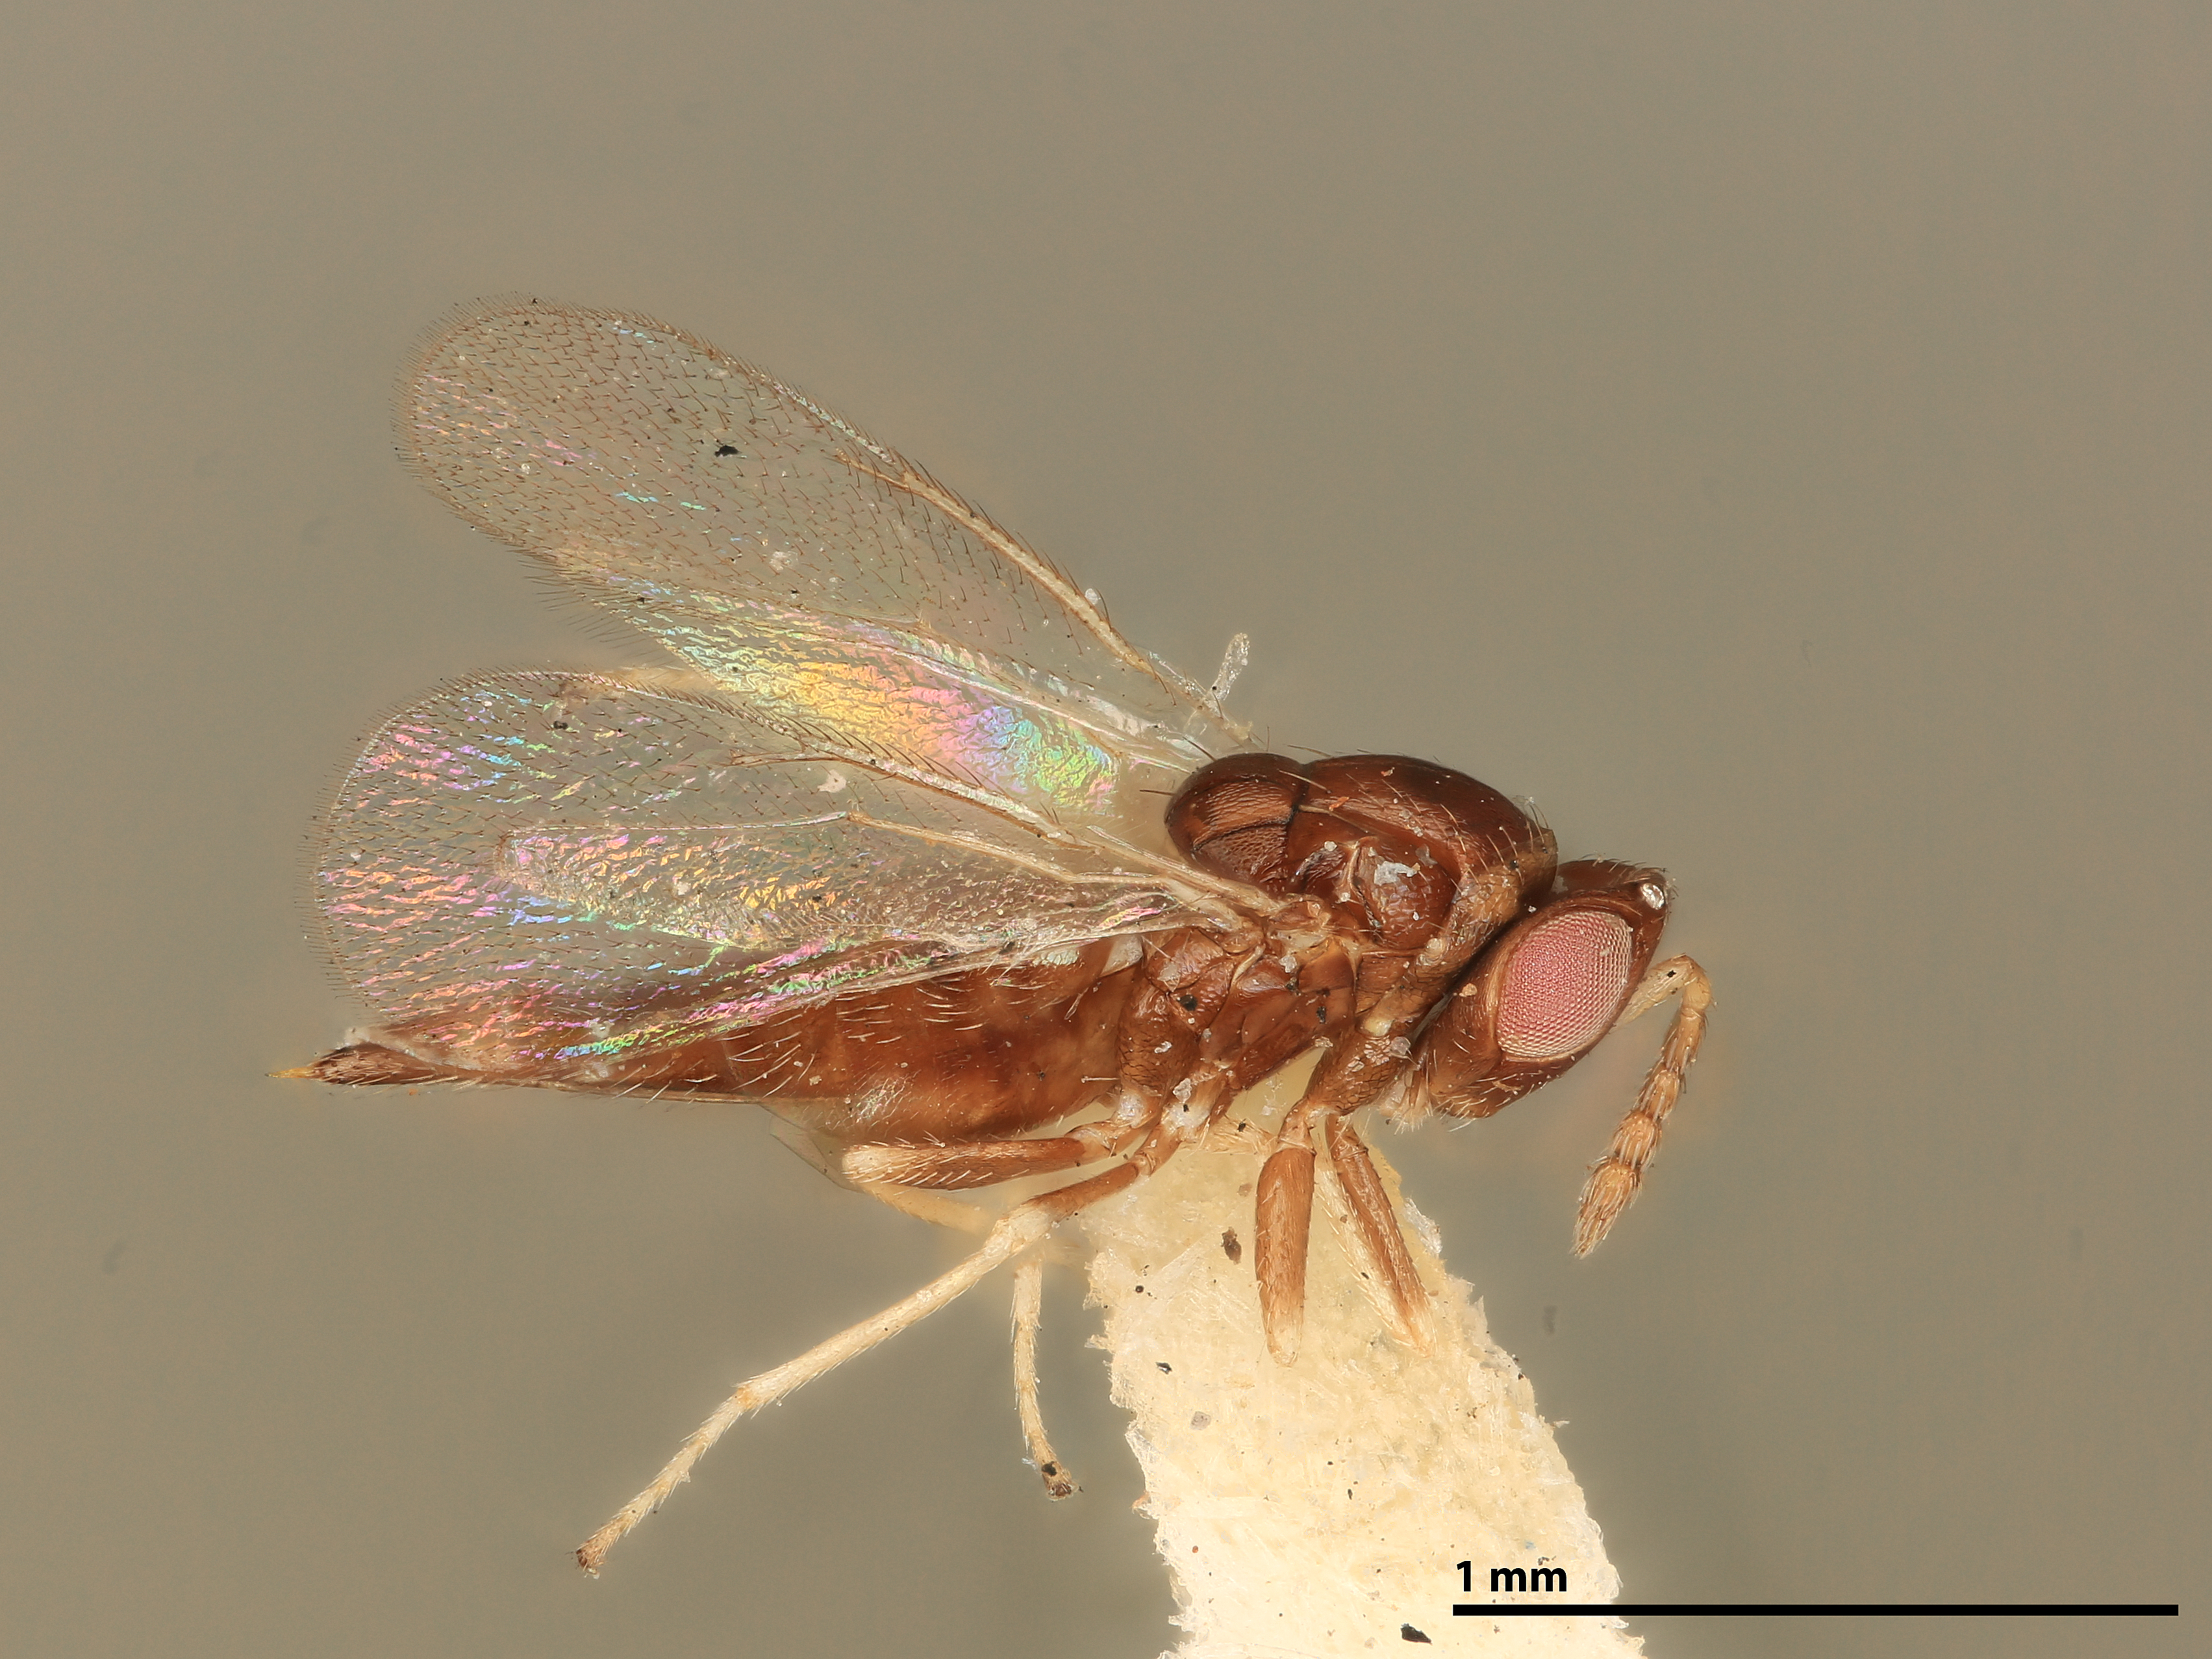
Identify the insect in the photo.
Tetrastichus sobrius
